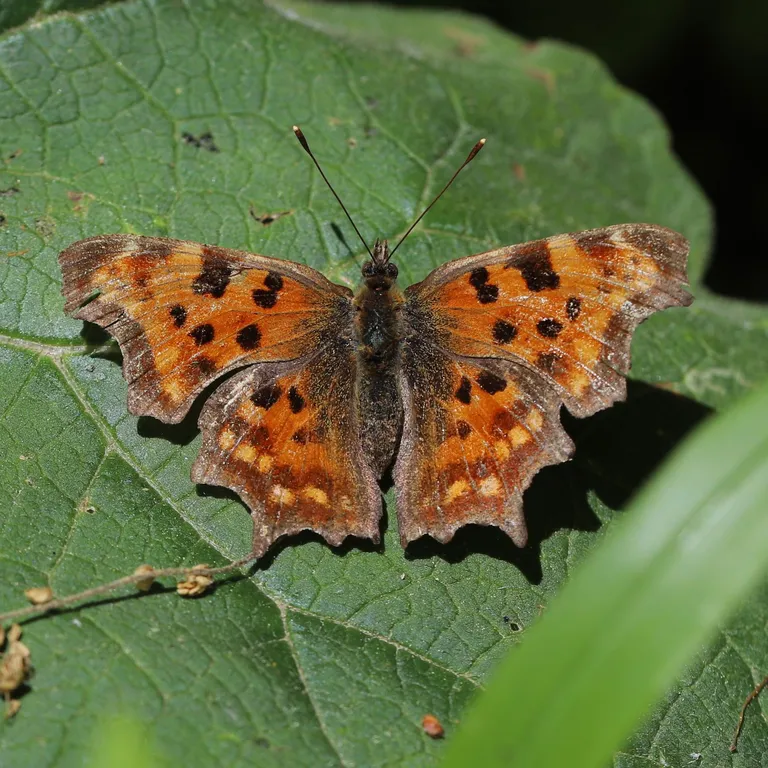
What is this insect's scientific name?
Polygonia c-album
